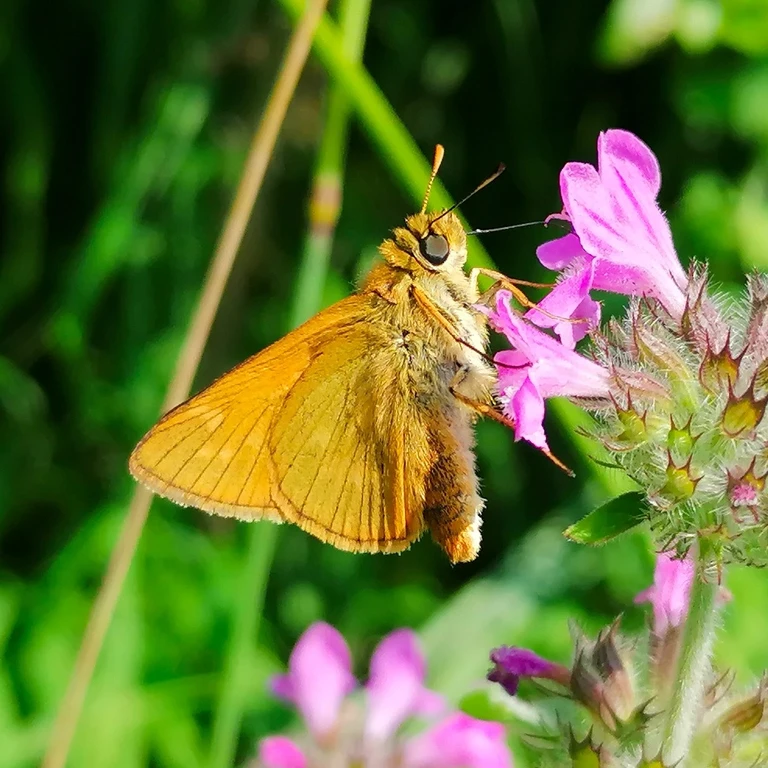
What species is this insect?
Ochlodes sylvanus (also Ochlodes venata)
